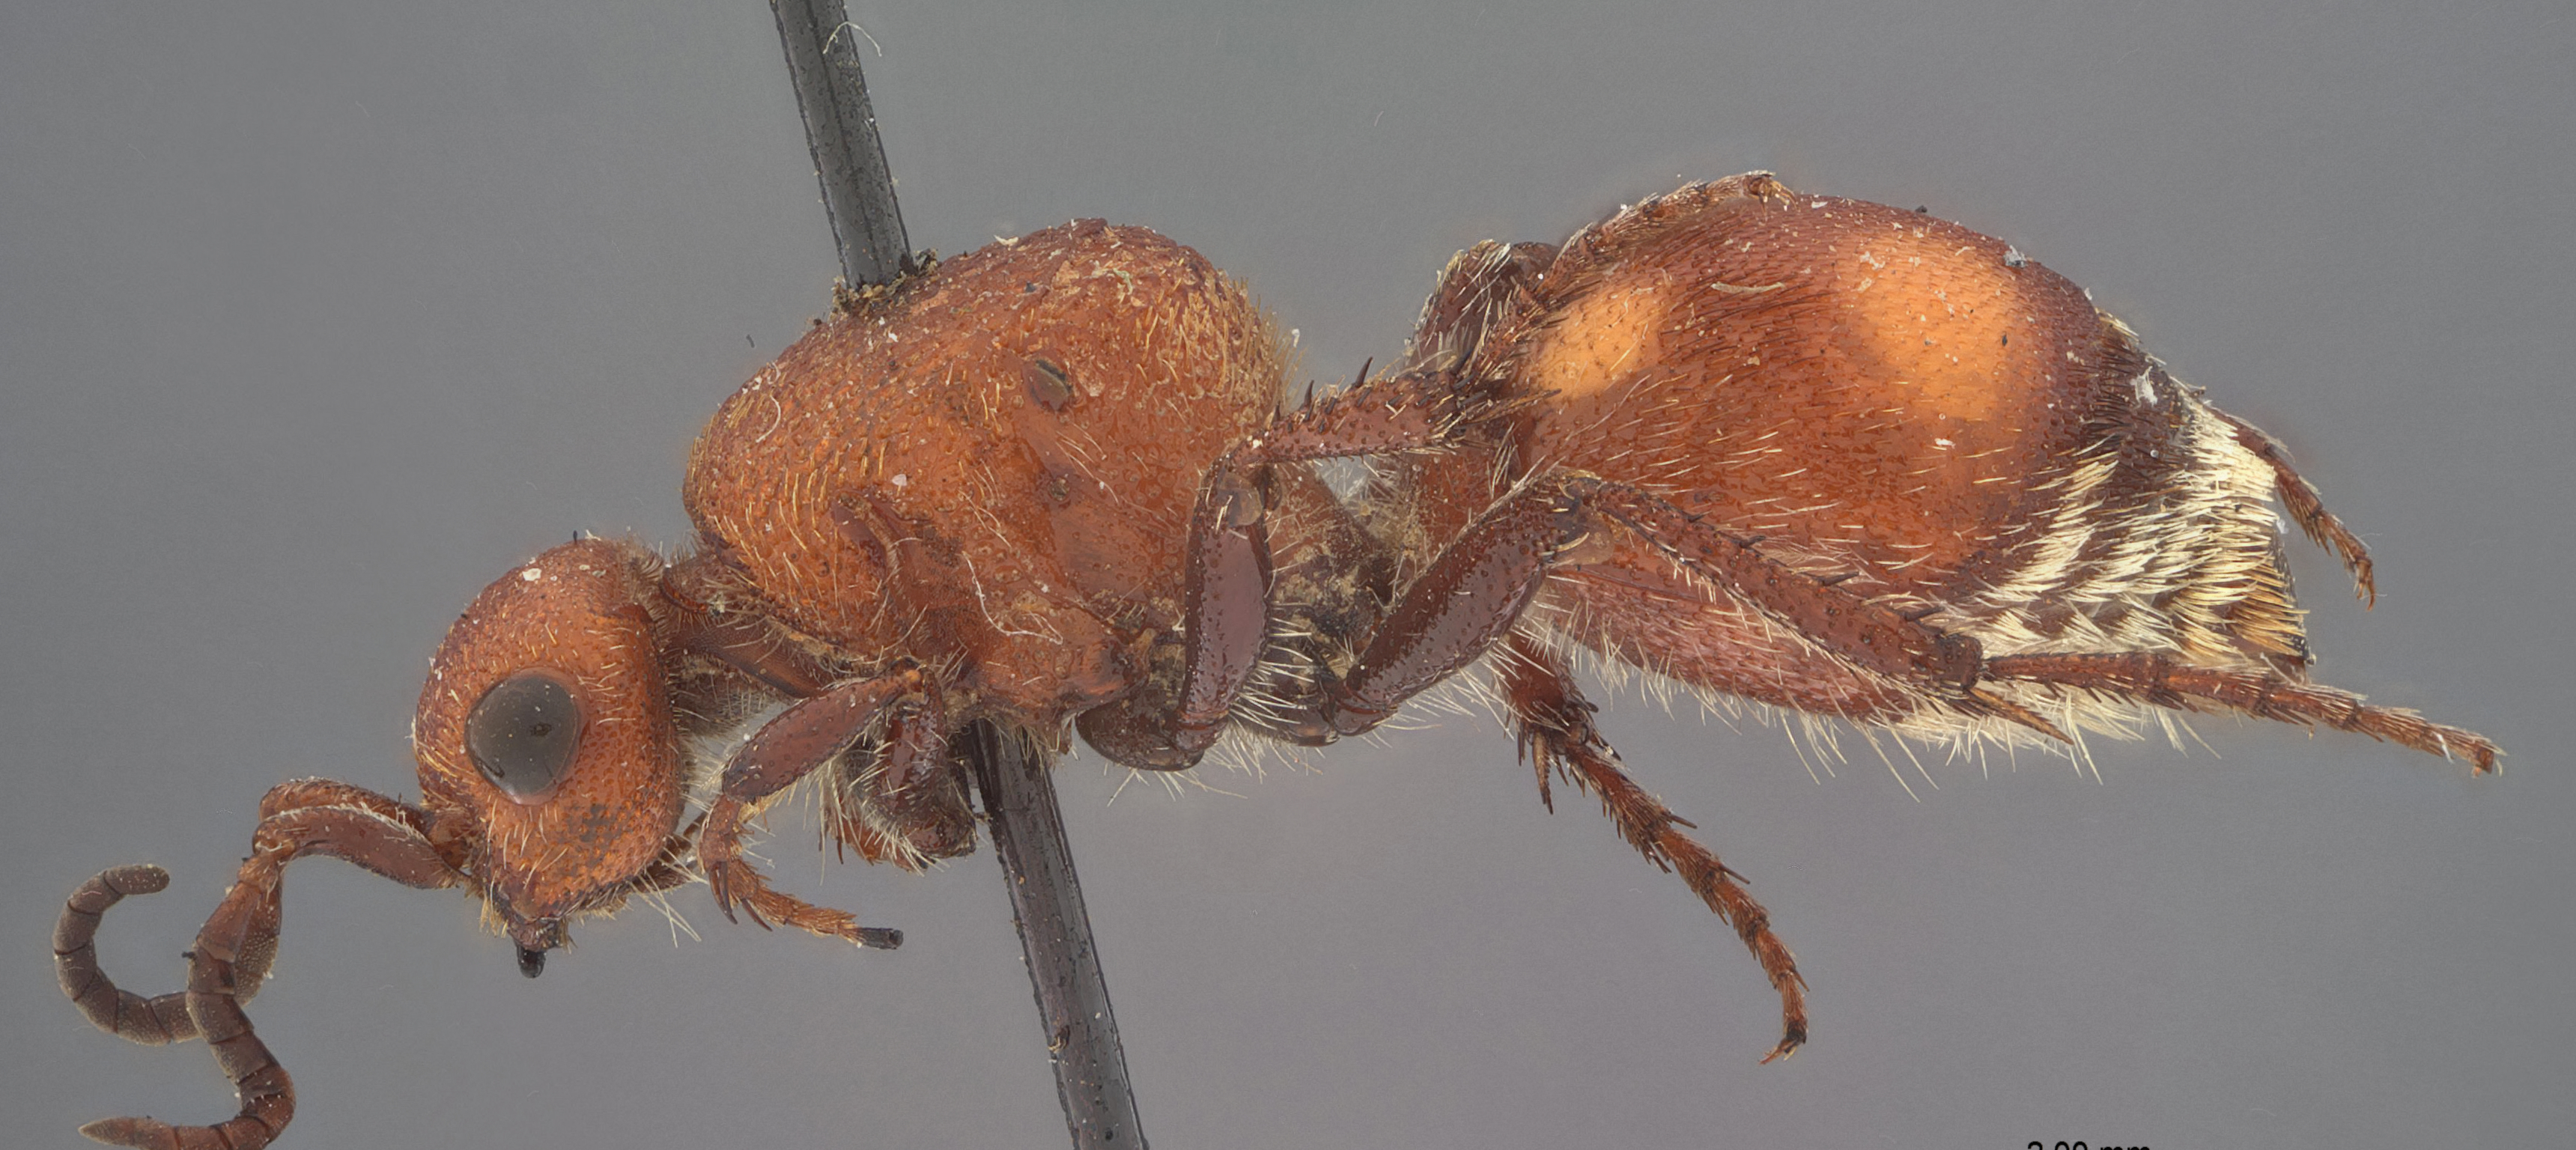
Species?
Dasymutilla allardi
